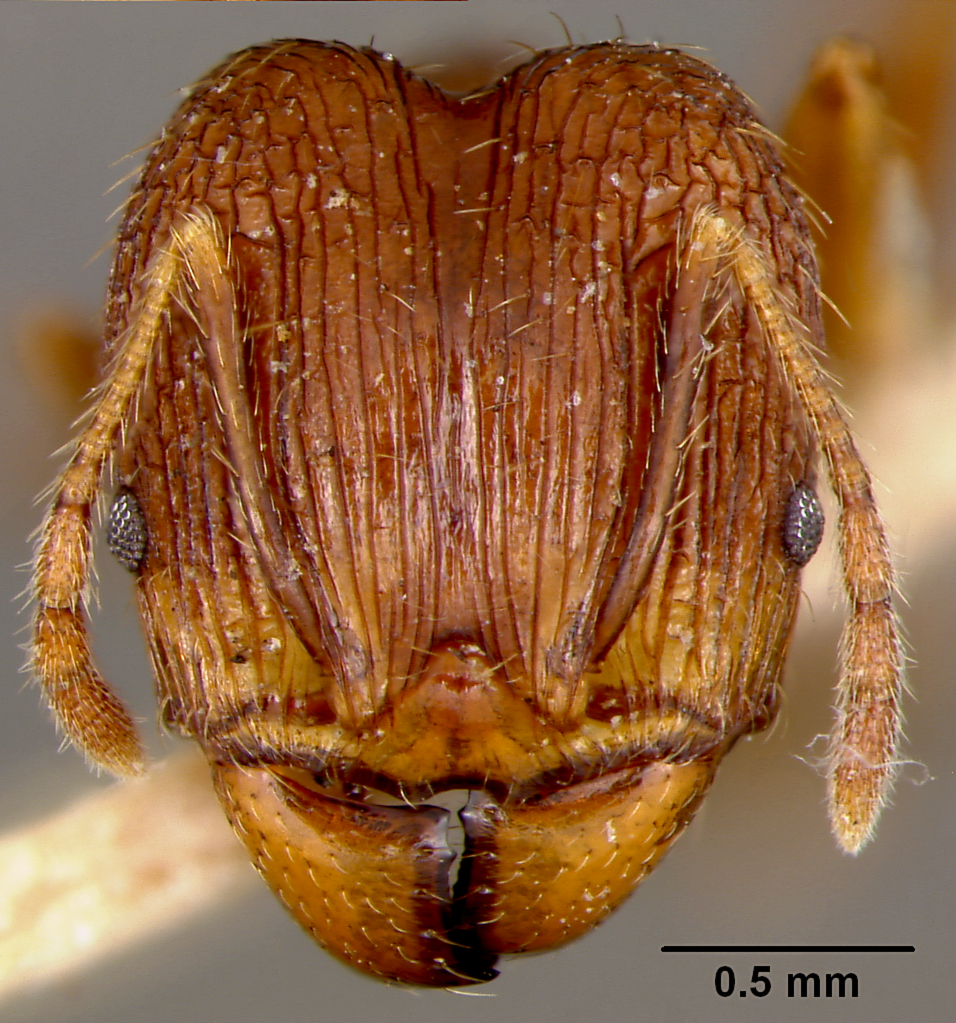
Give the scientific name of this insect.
Pheidole oceanica
